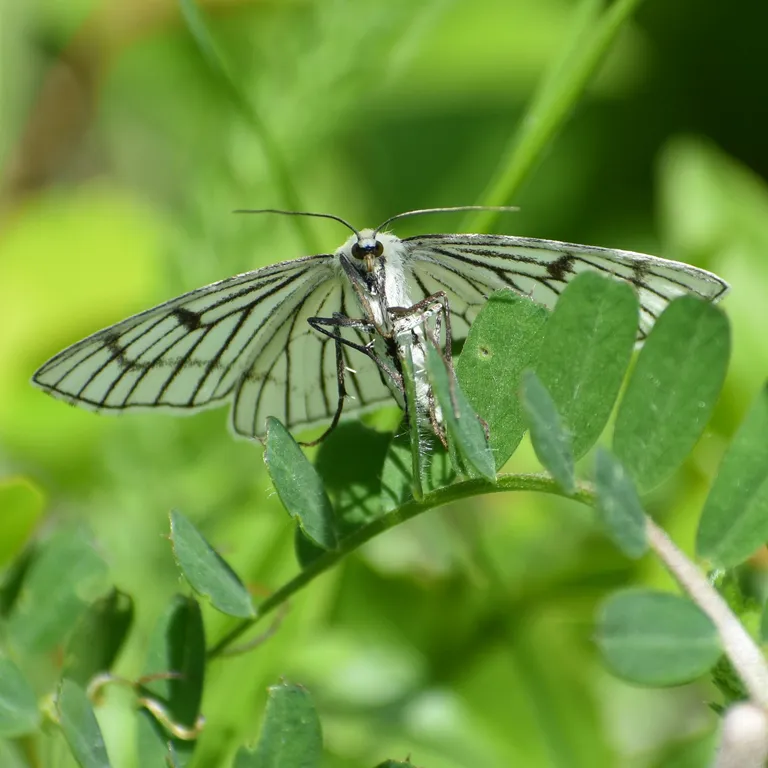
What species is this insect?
Siona lineata
